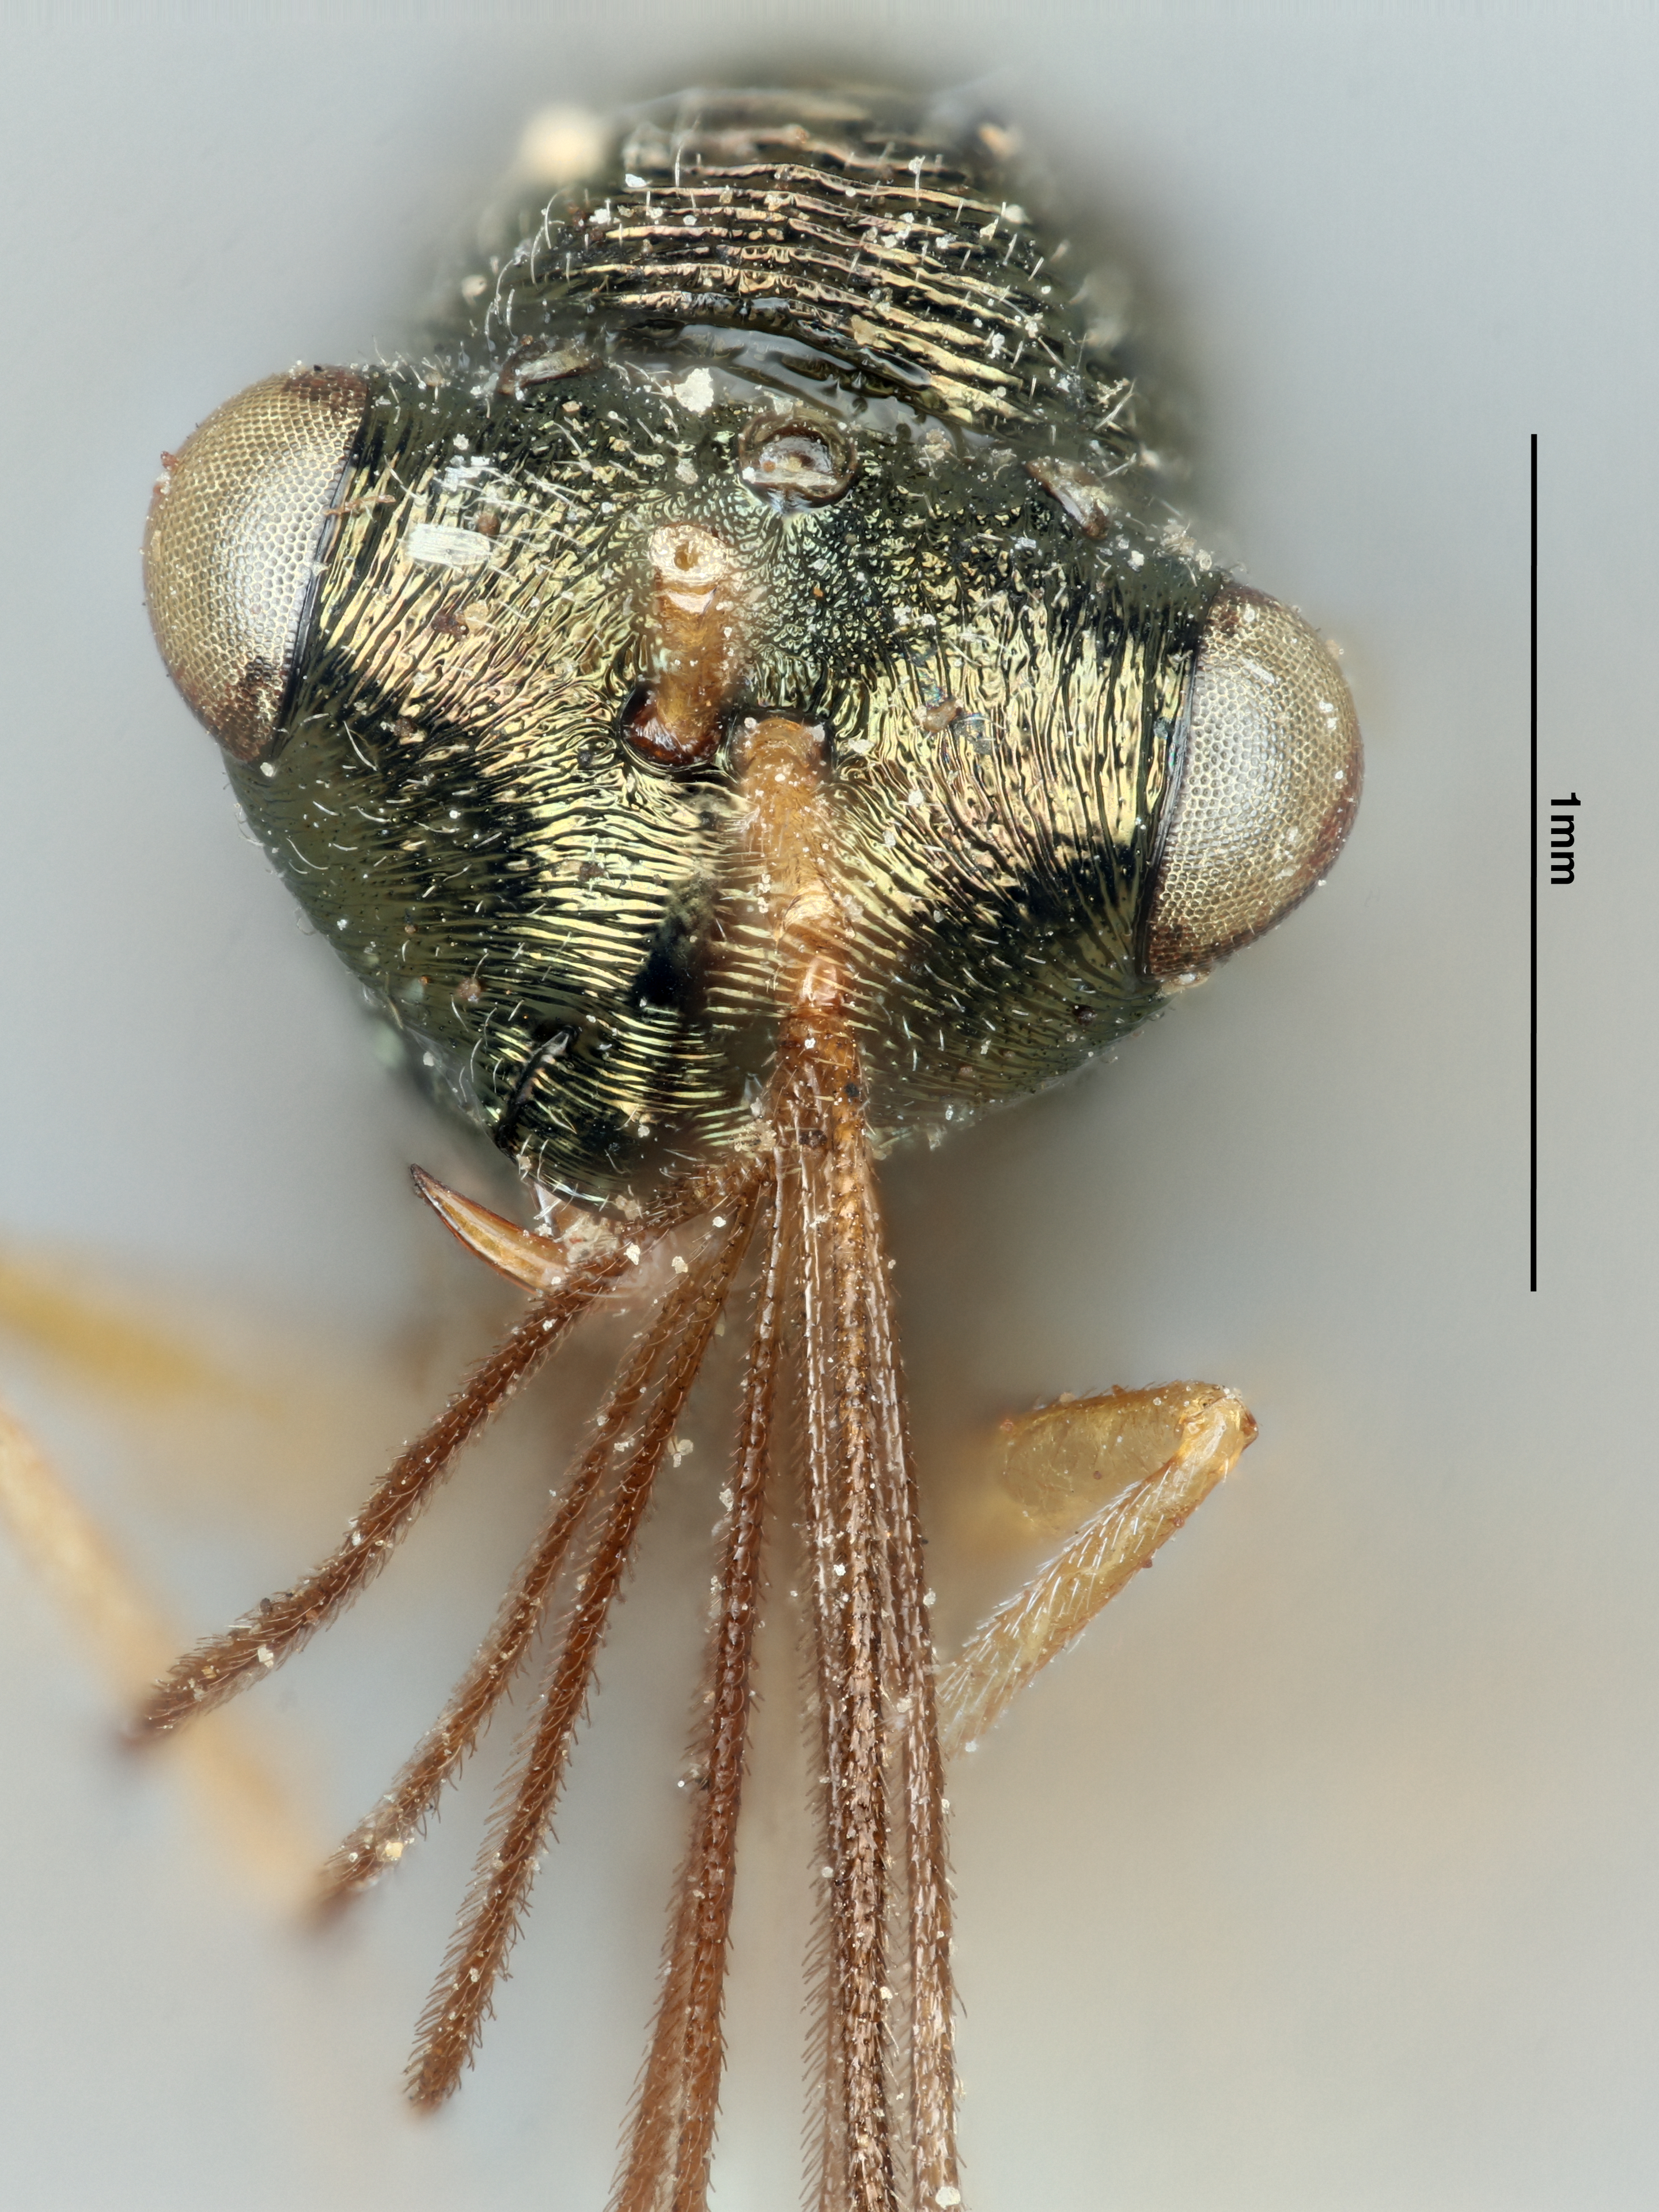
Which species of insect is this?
Kapala terminalis
